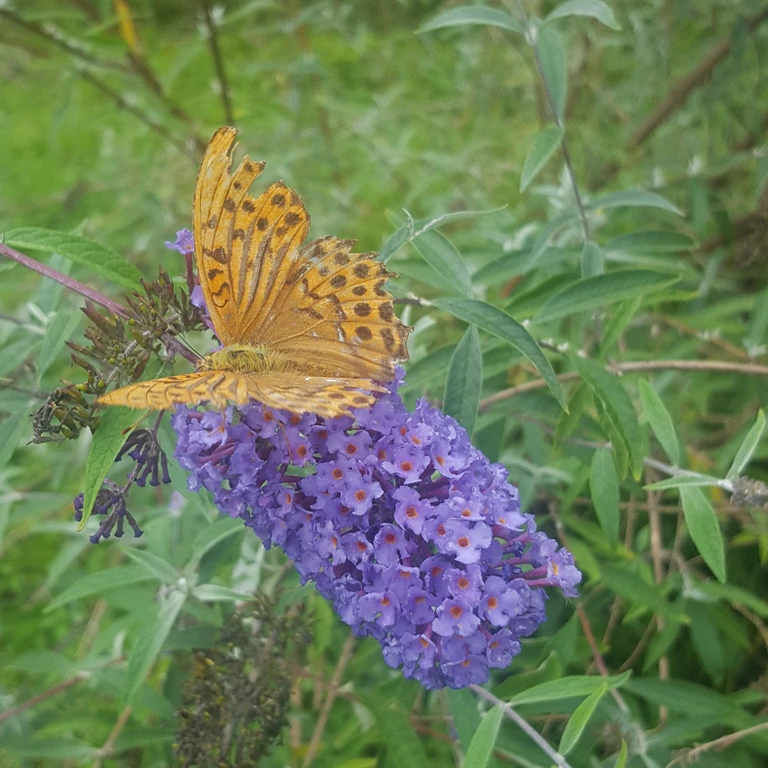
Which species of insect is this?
Argynnis paphia
